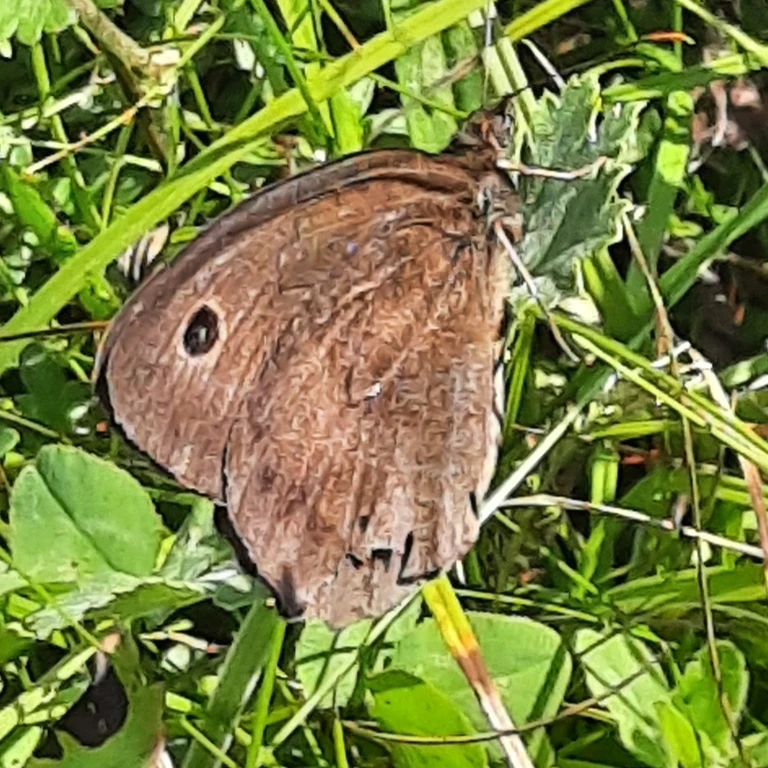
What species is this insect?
Minois dryas
